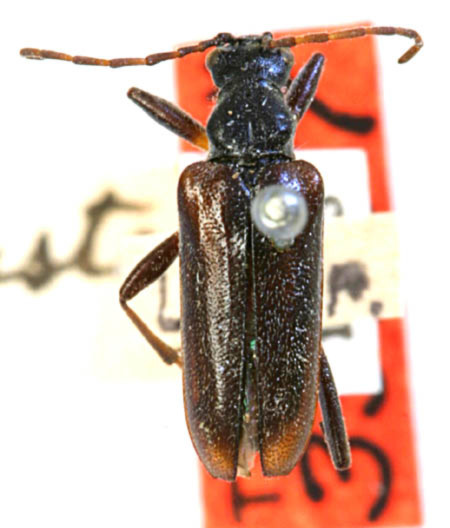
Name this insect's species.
Acmaeops proteus (also Acmaeops lacustrina)
